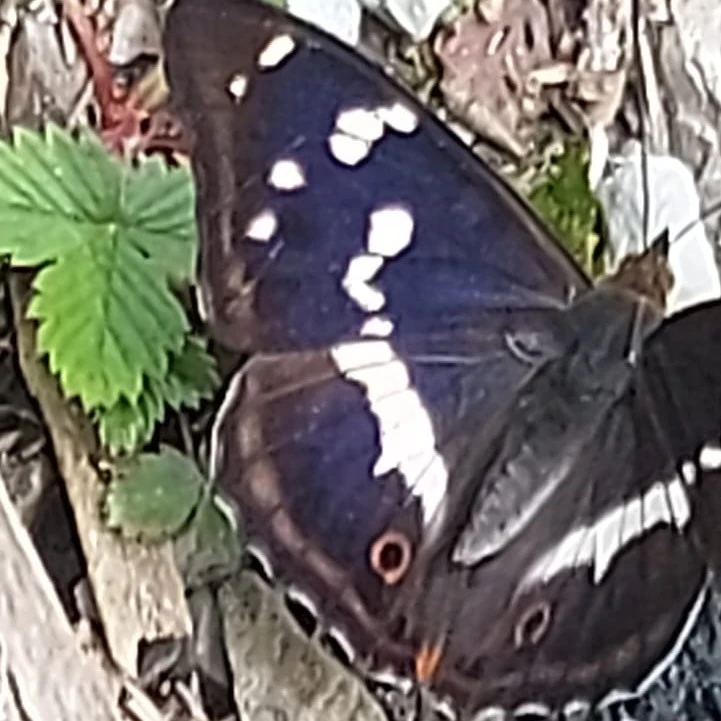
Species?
Apatura iris
